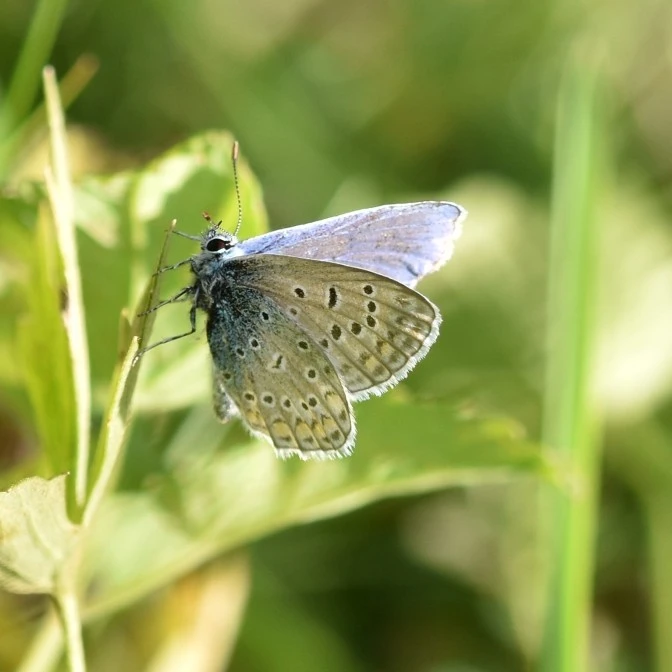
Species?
Polyommatus icarus
